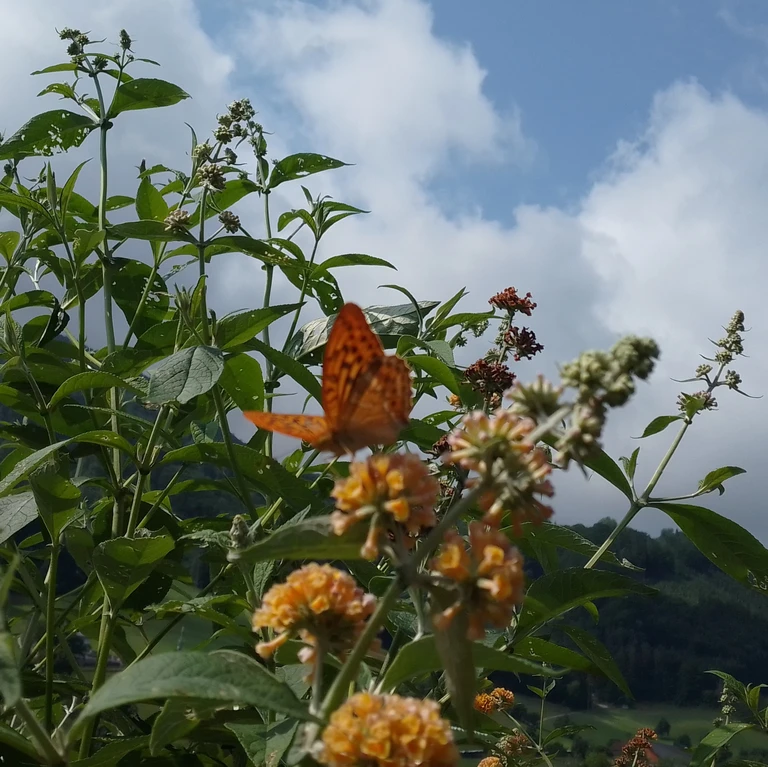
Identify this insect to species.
Argynnis paphia
